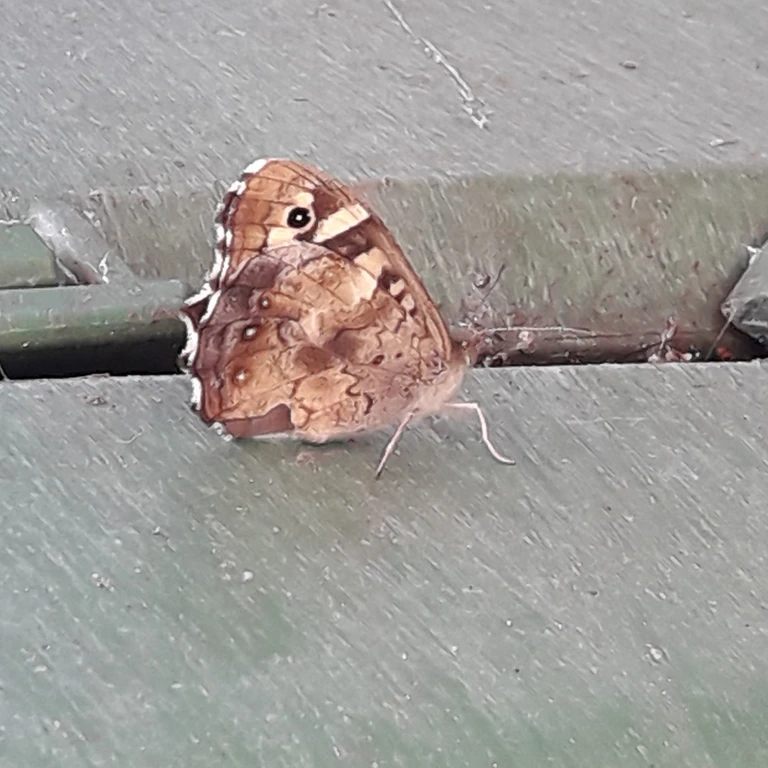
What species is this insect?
Pararge aegeria
